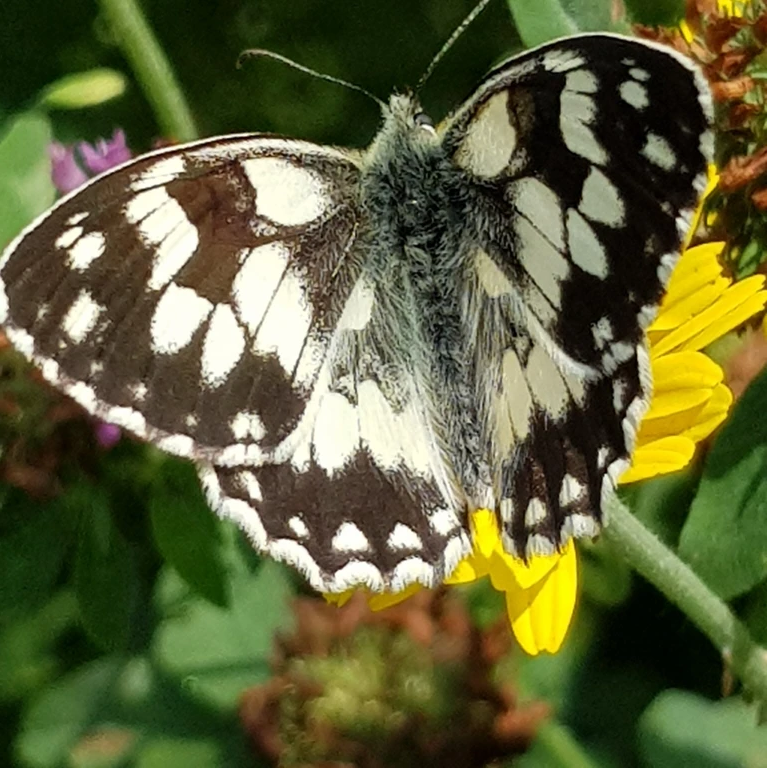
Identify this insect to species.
Melanargia galathea
